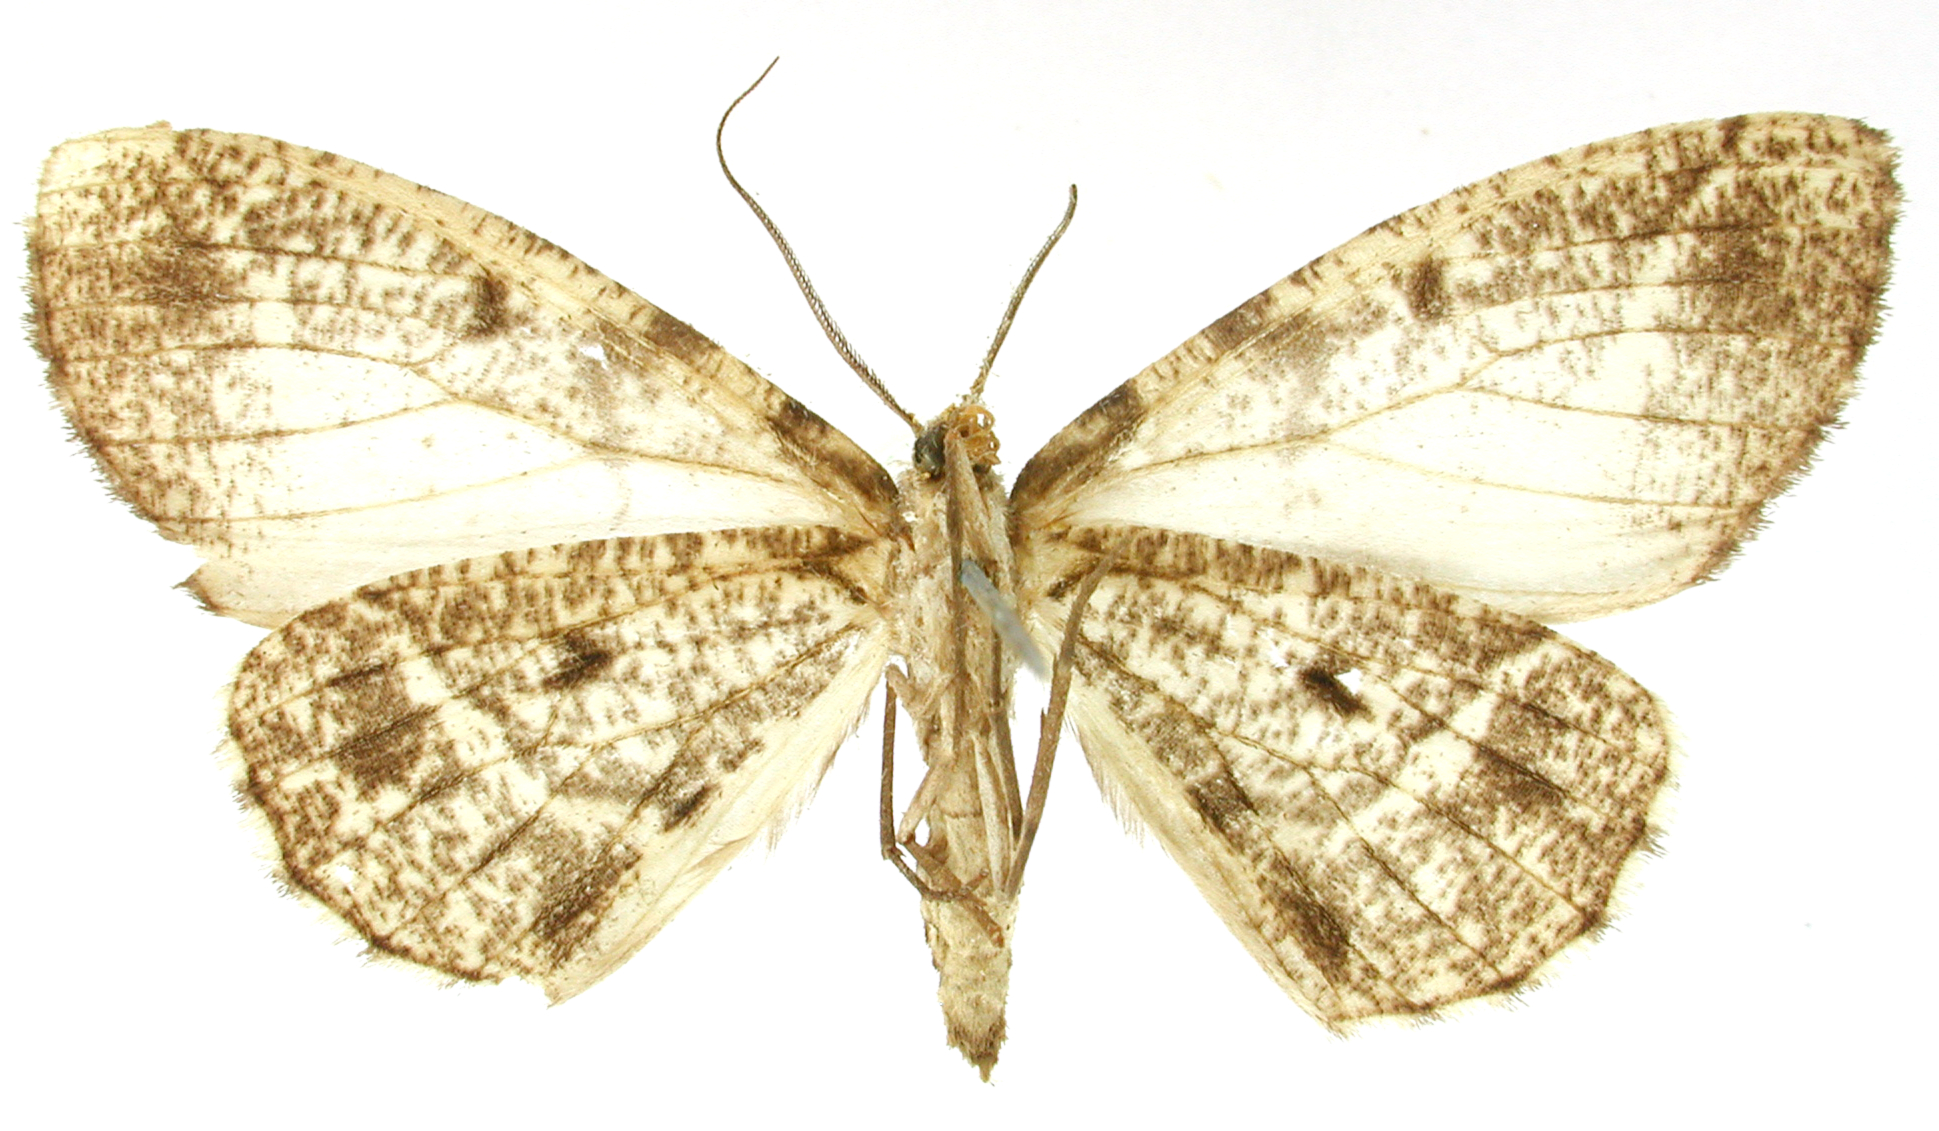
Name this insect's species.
Nephodia albidior
